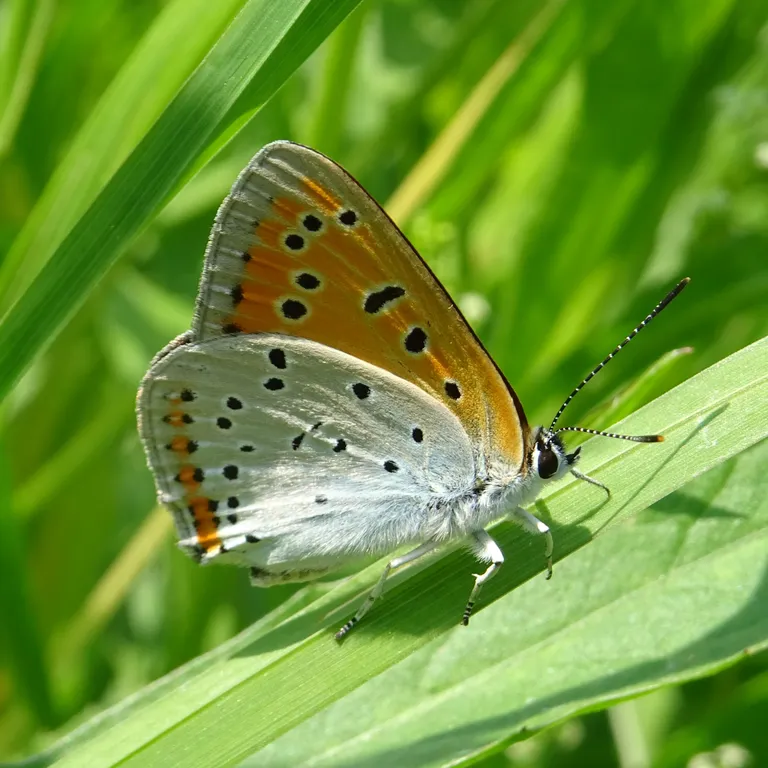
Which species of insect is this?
Lycaena dispar
